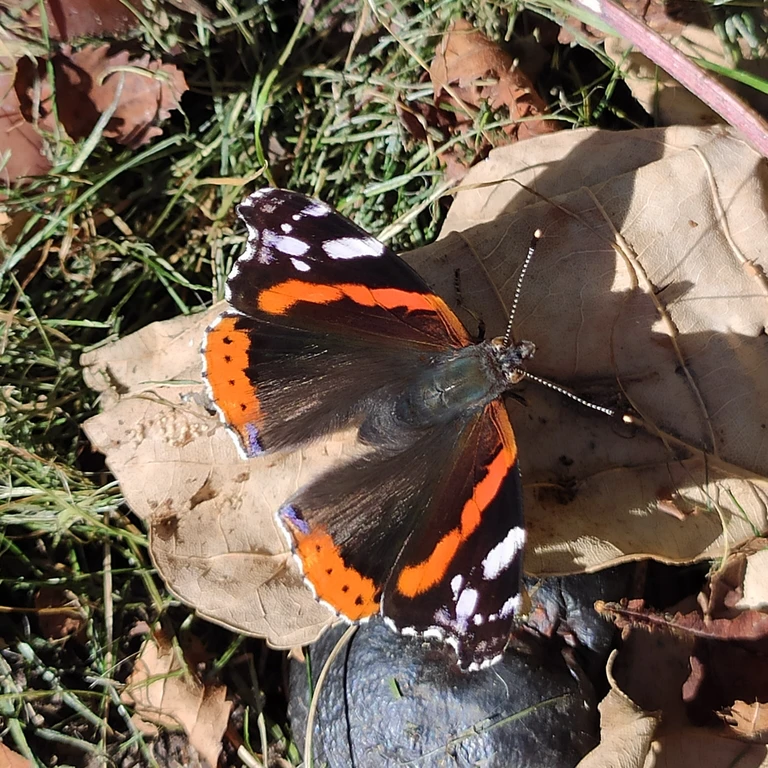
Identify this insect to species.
Vanessa atalanta
